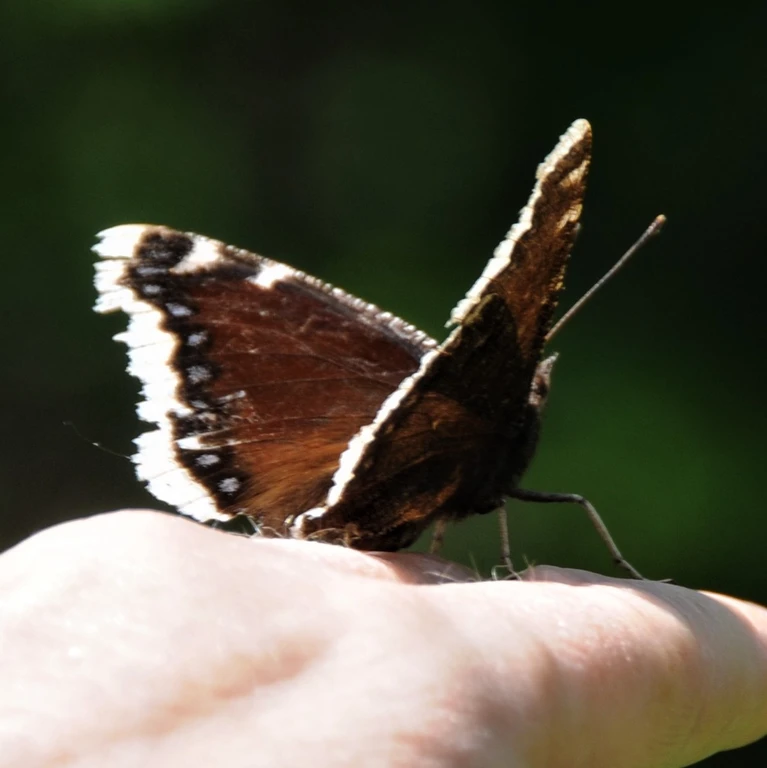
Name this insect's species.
Nymphalis antiopa
